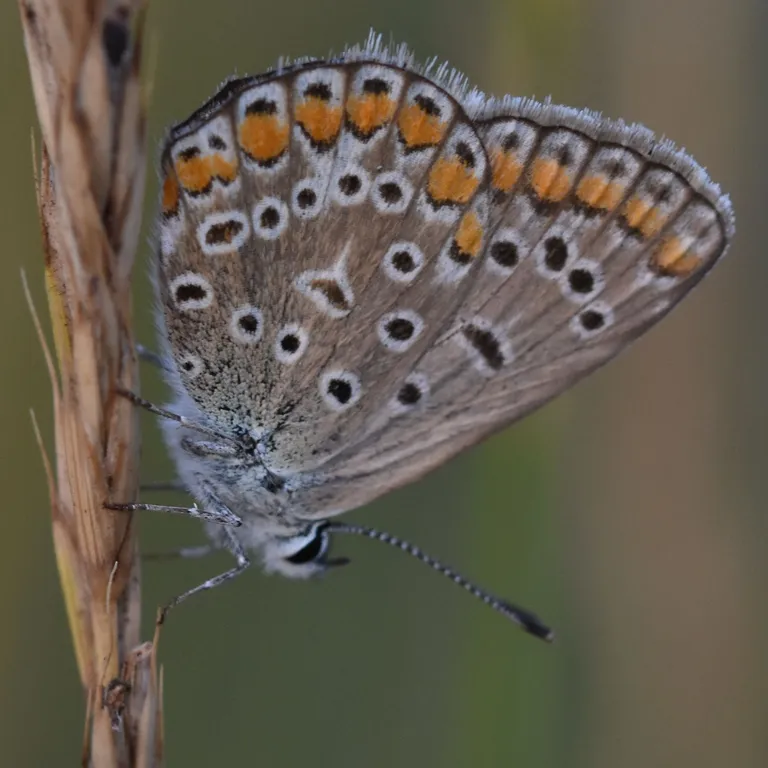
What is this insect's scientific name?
Polyommatus icarus
